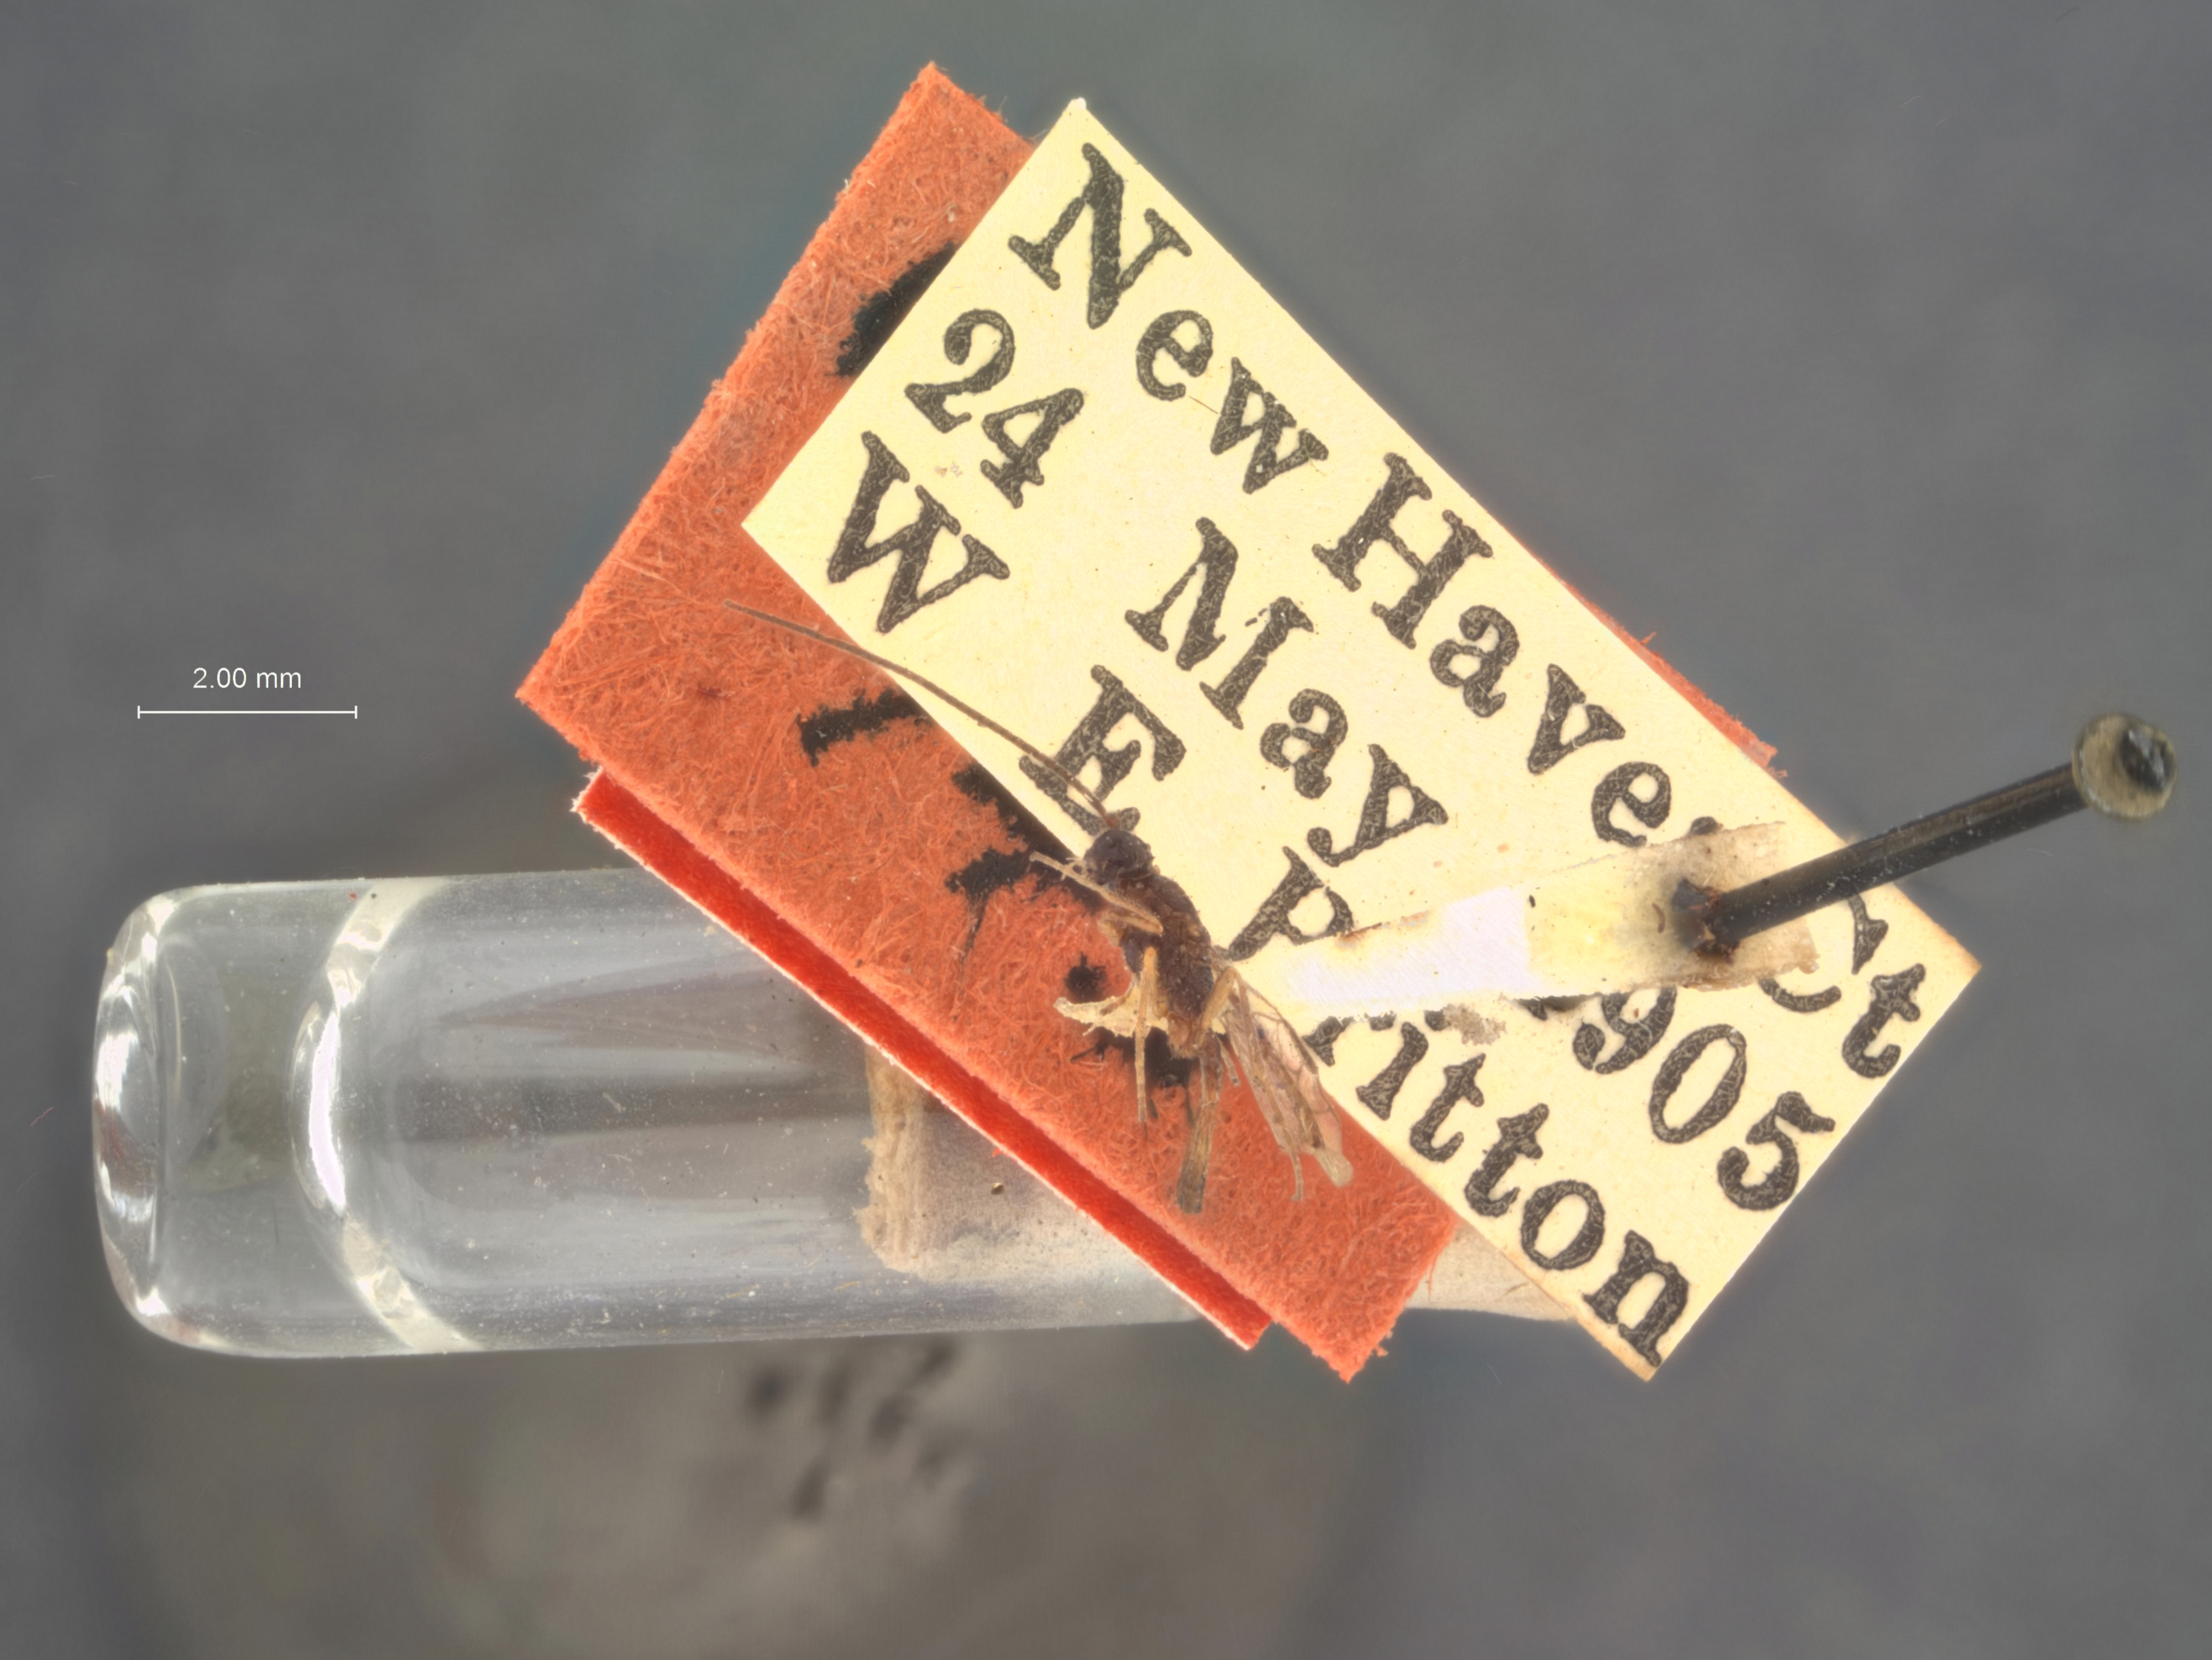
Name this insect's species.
Coelinidea occom
